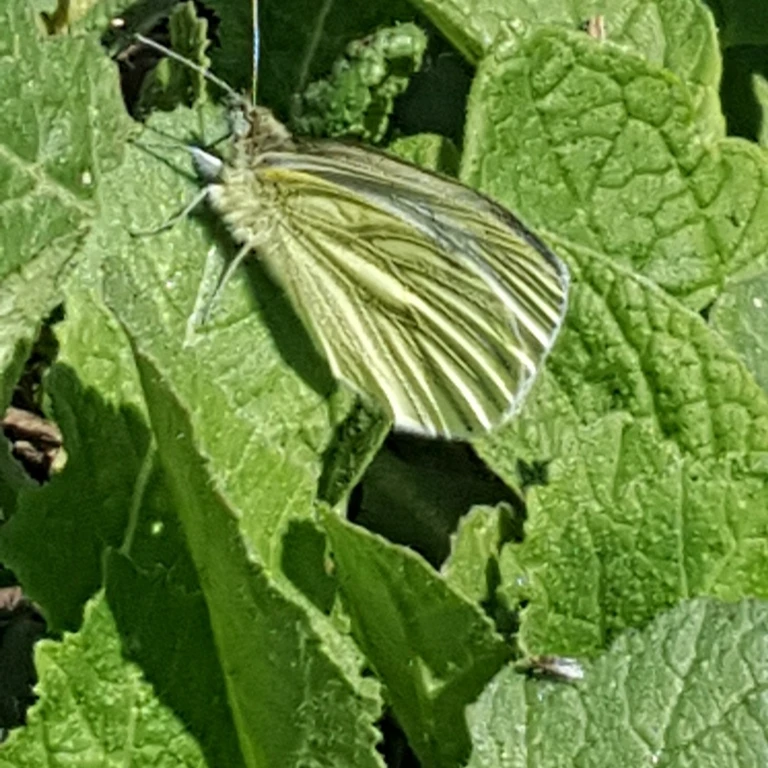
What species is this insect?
Pieris napi
